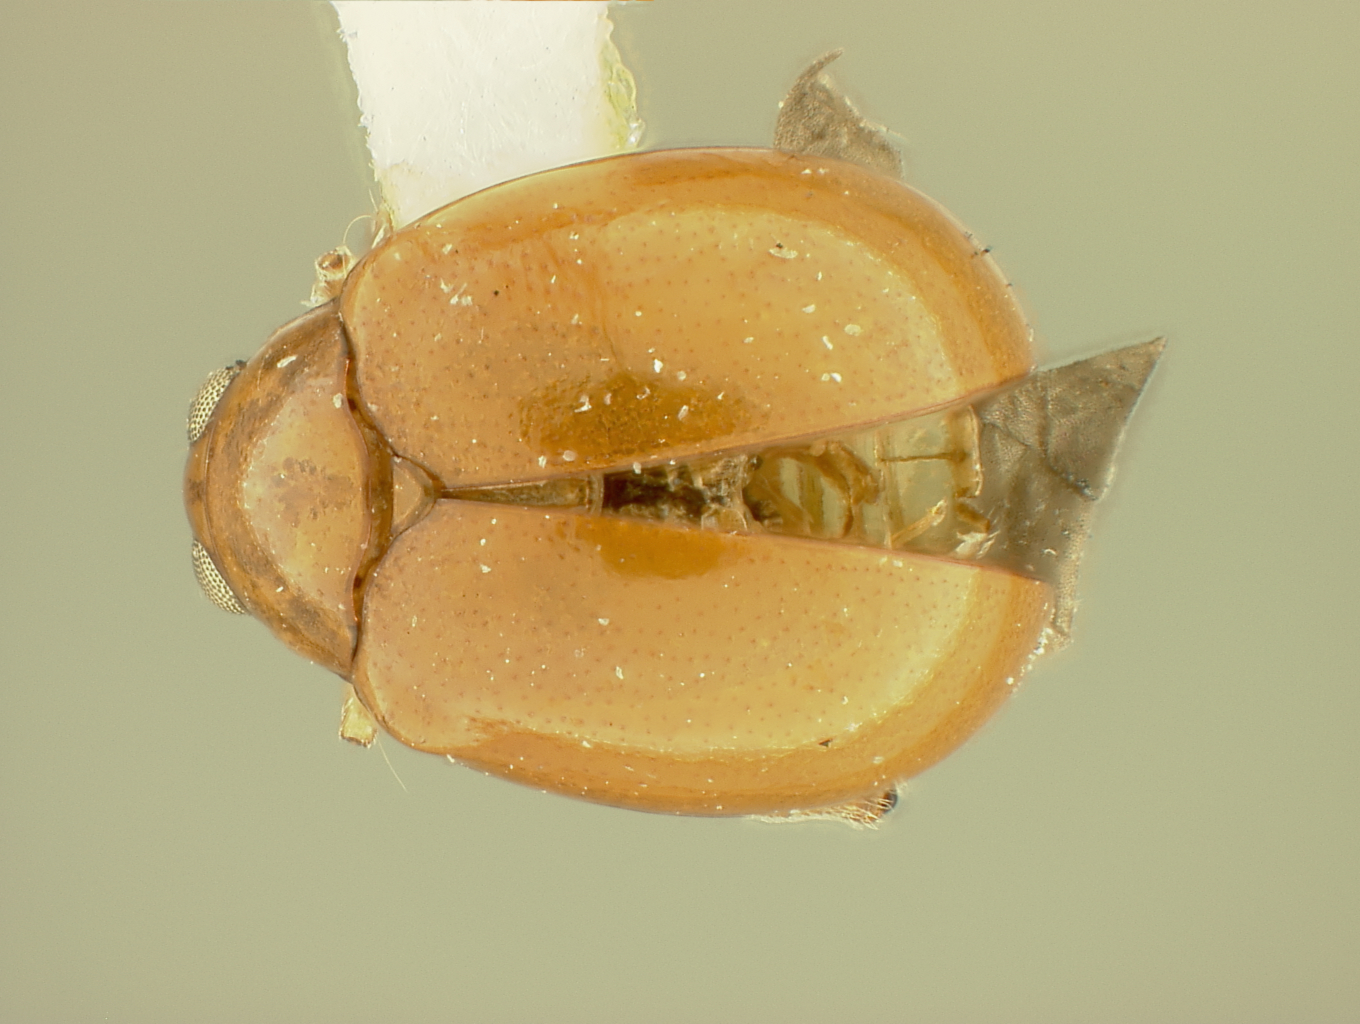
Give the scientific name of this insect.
Heikertingerella dominicae
